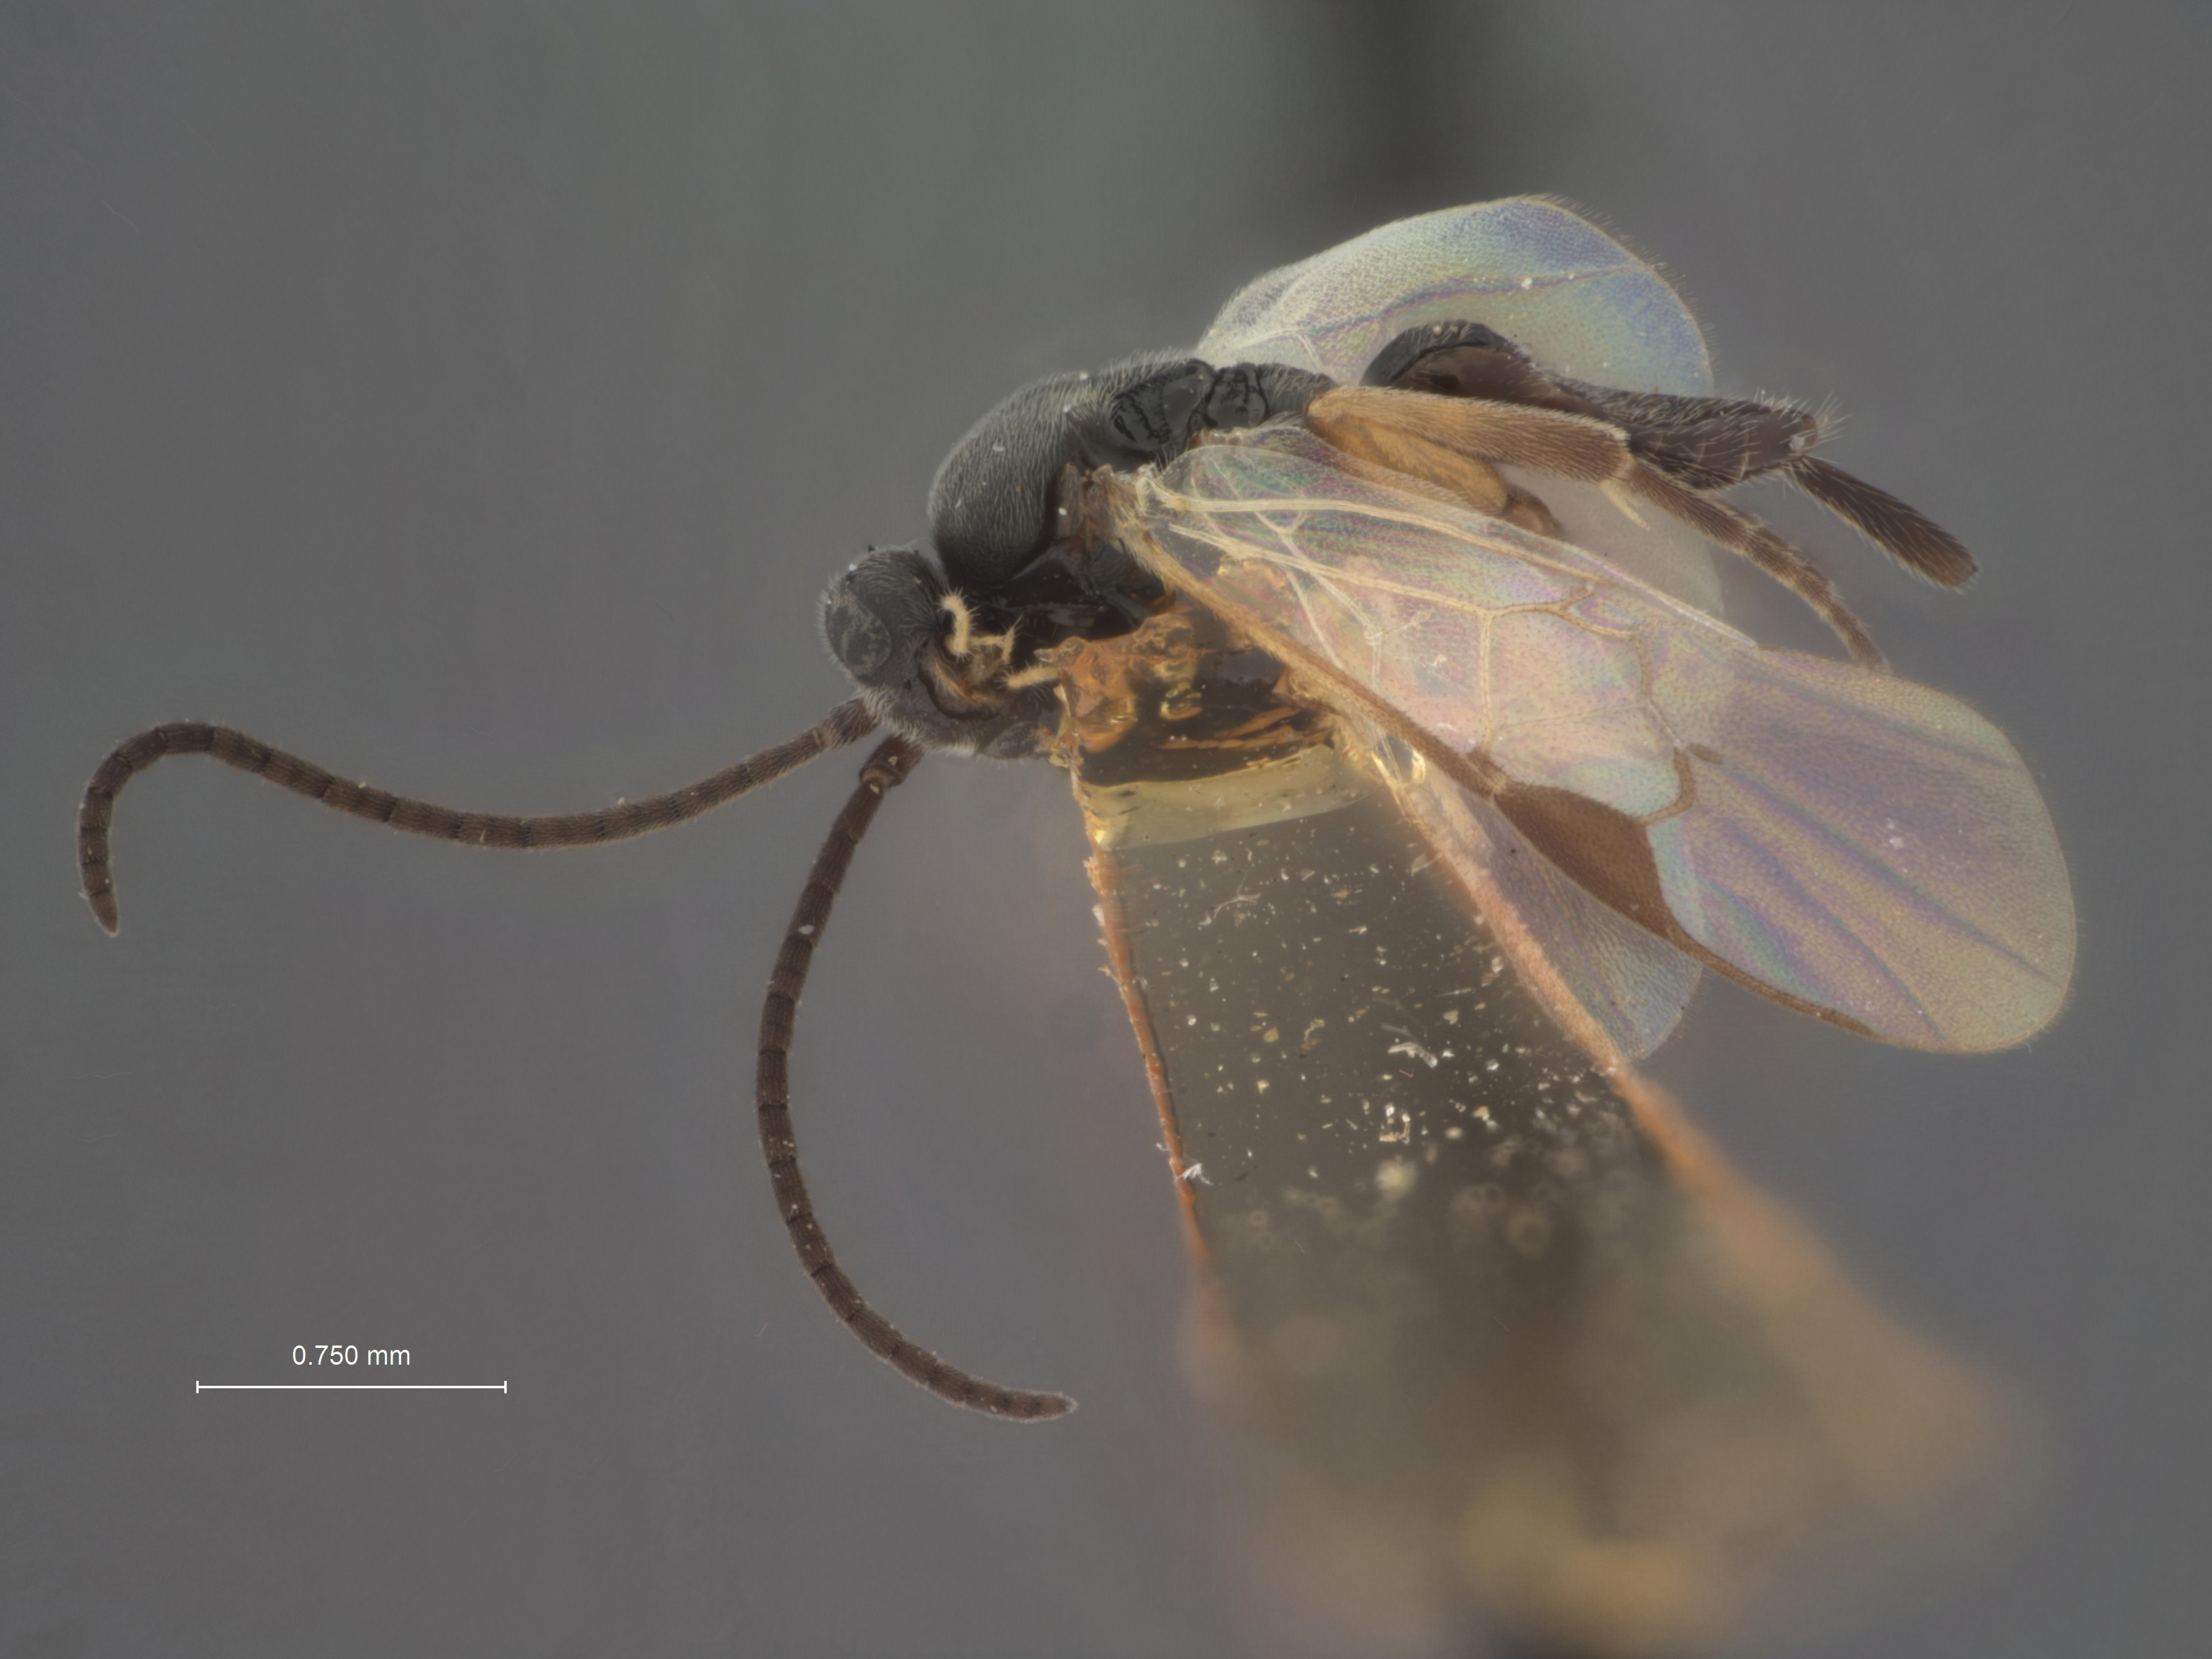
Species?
Apanteles pterophori
